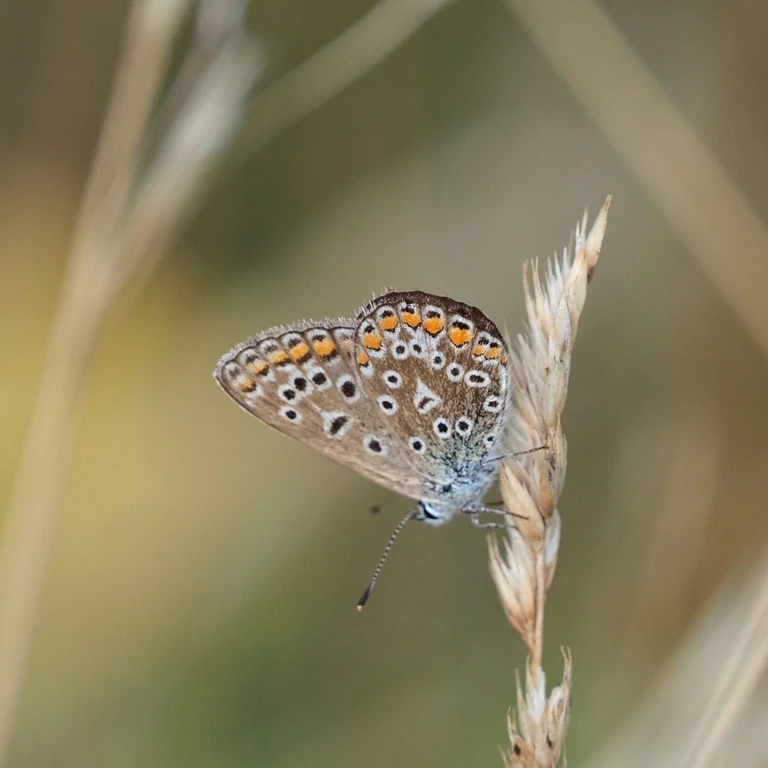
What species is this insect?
Polyommatus icarus
